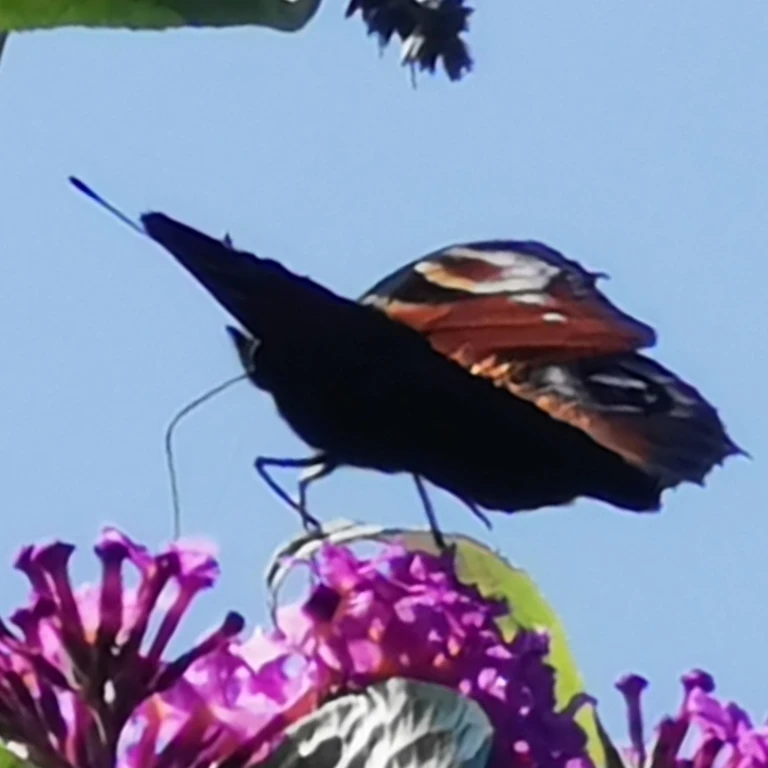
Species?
Aglais io
